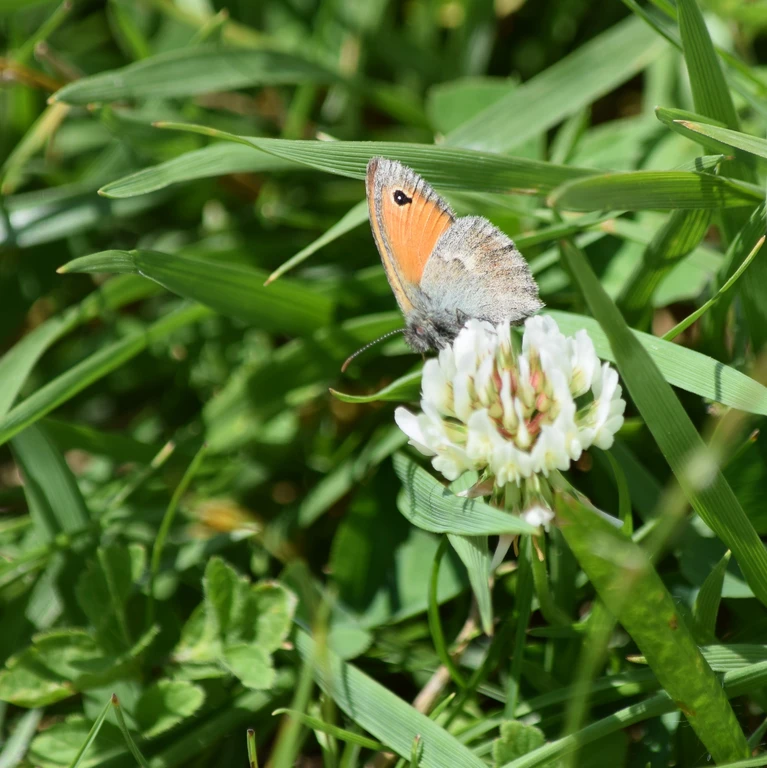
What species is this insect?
Coenonympha pamphilus
